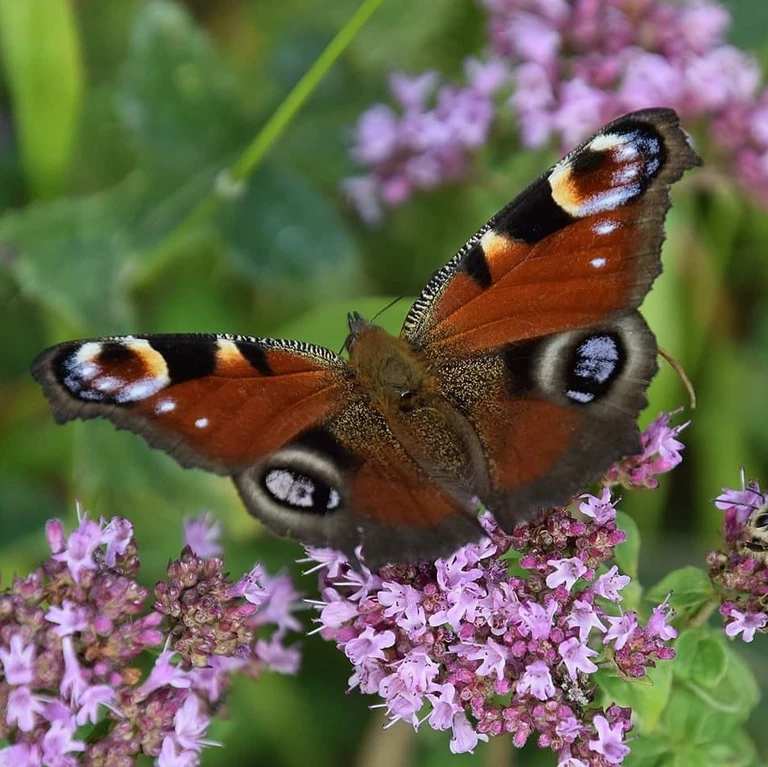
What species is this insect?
Aglais io
